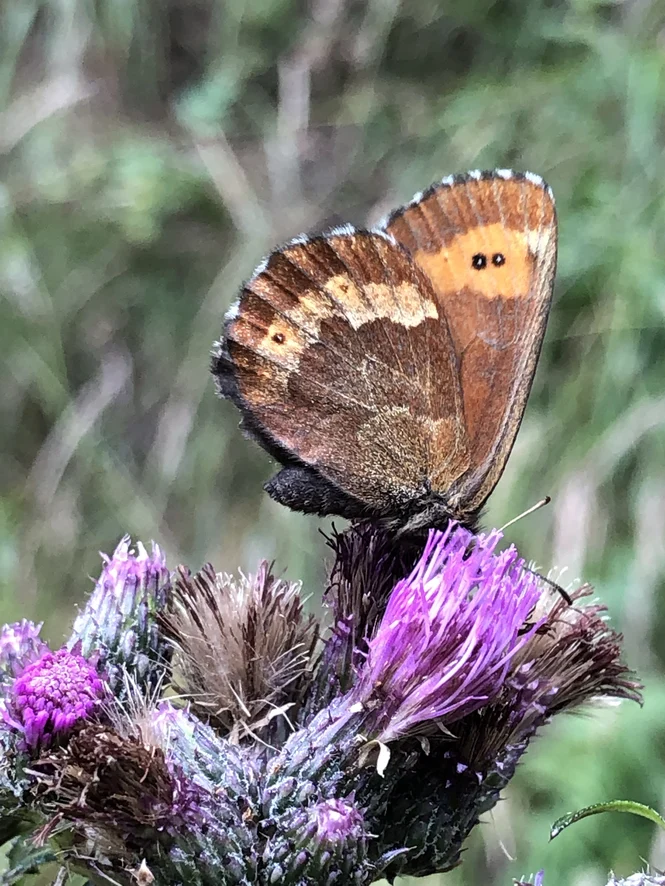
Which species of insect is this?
Erebia euryale
